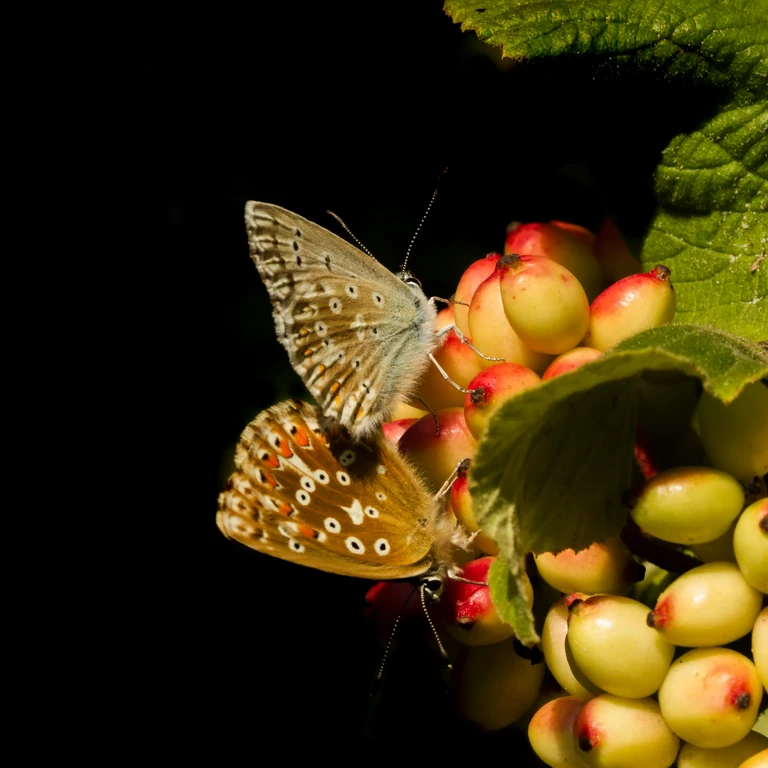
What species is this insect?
Lysandra coridon
